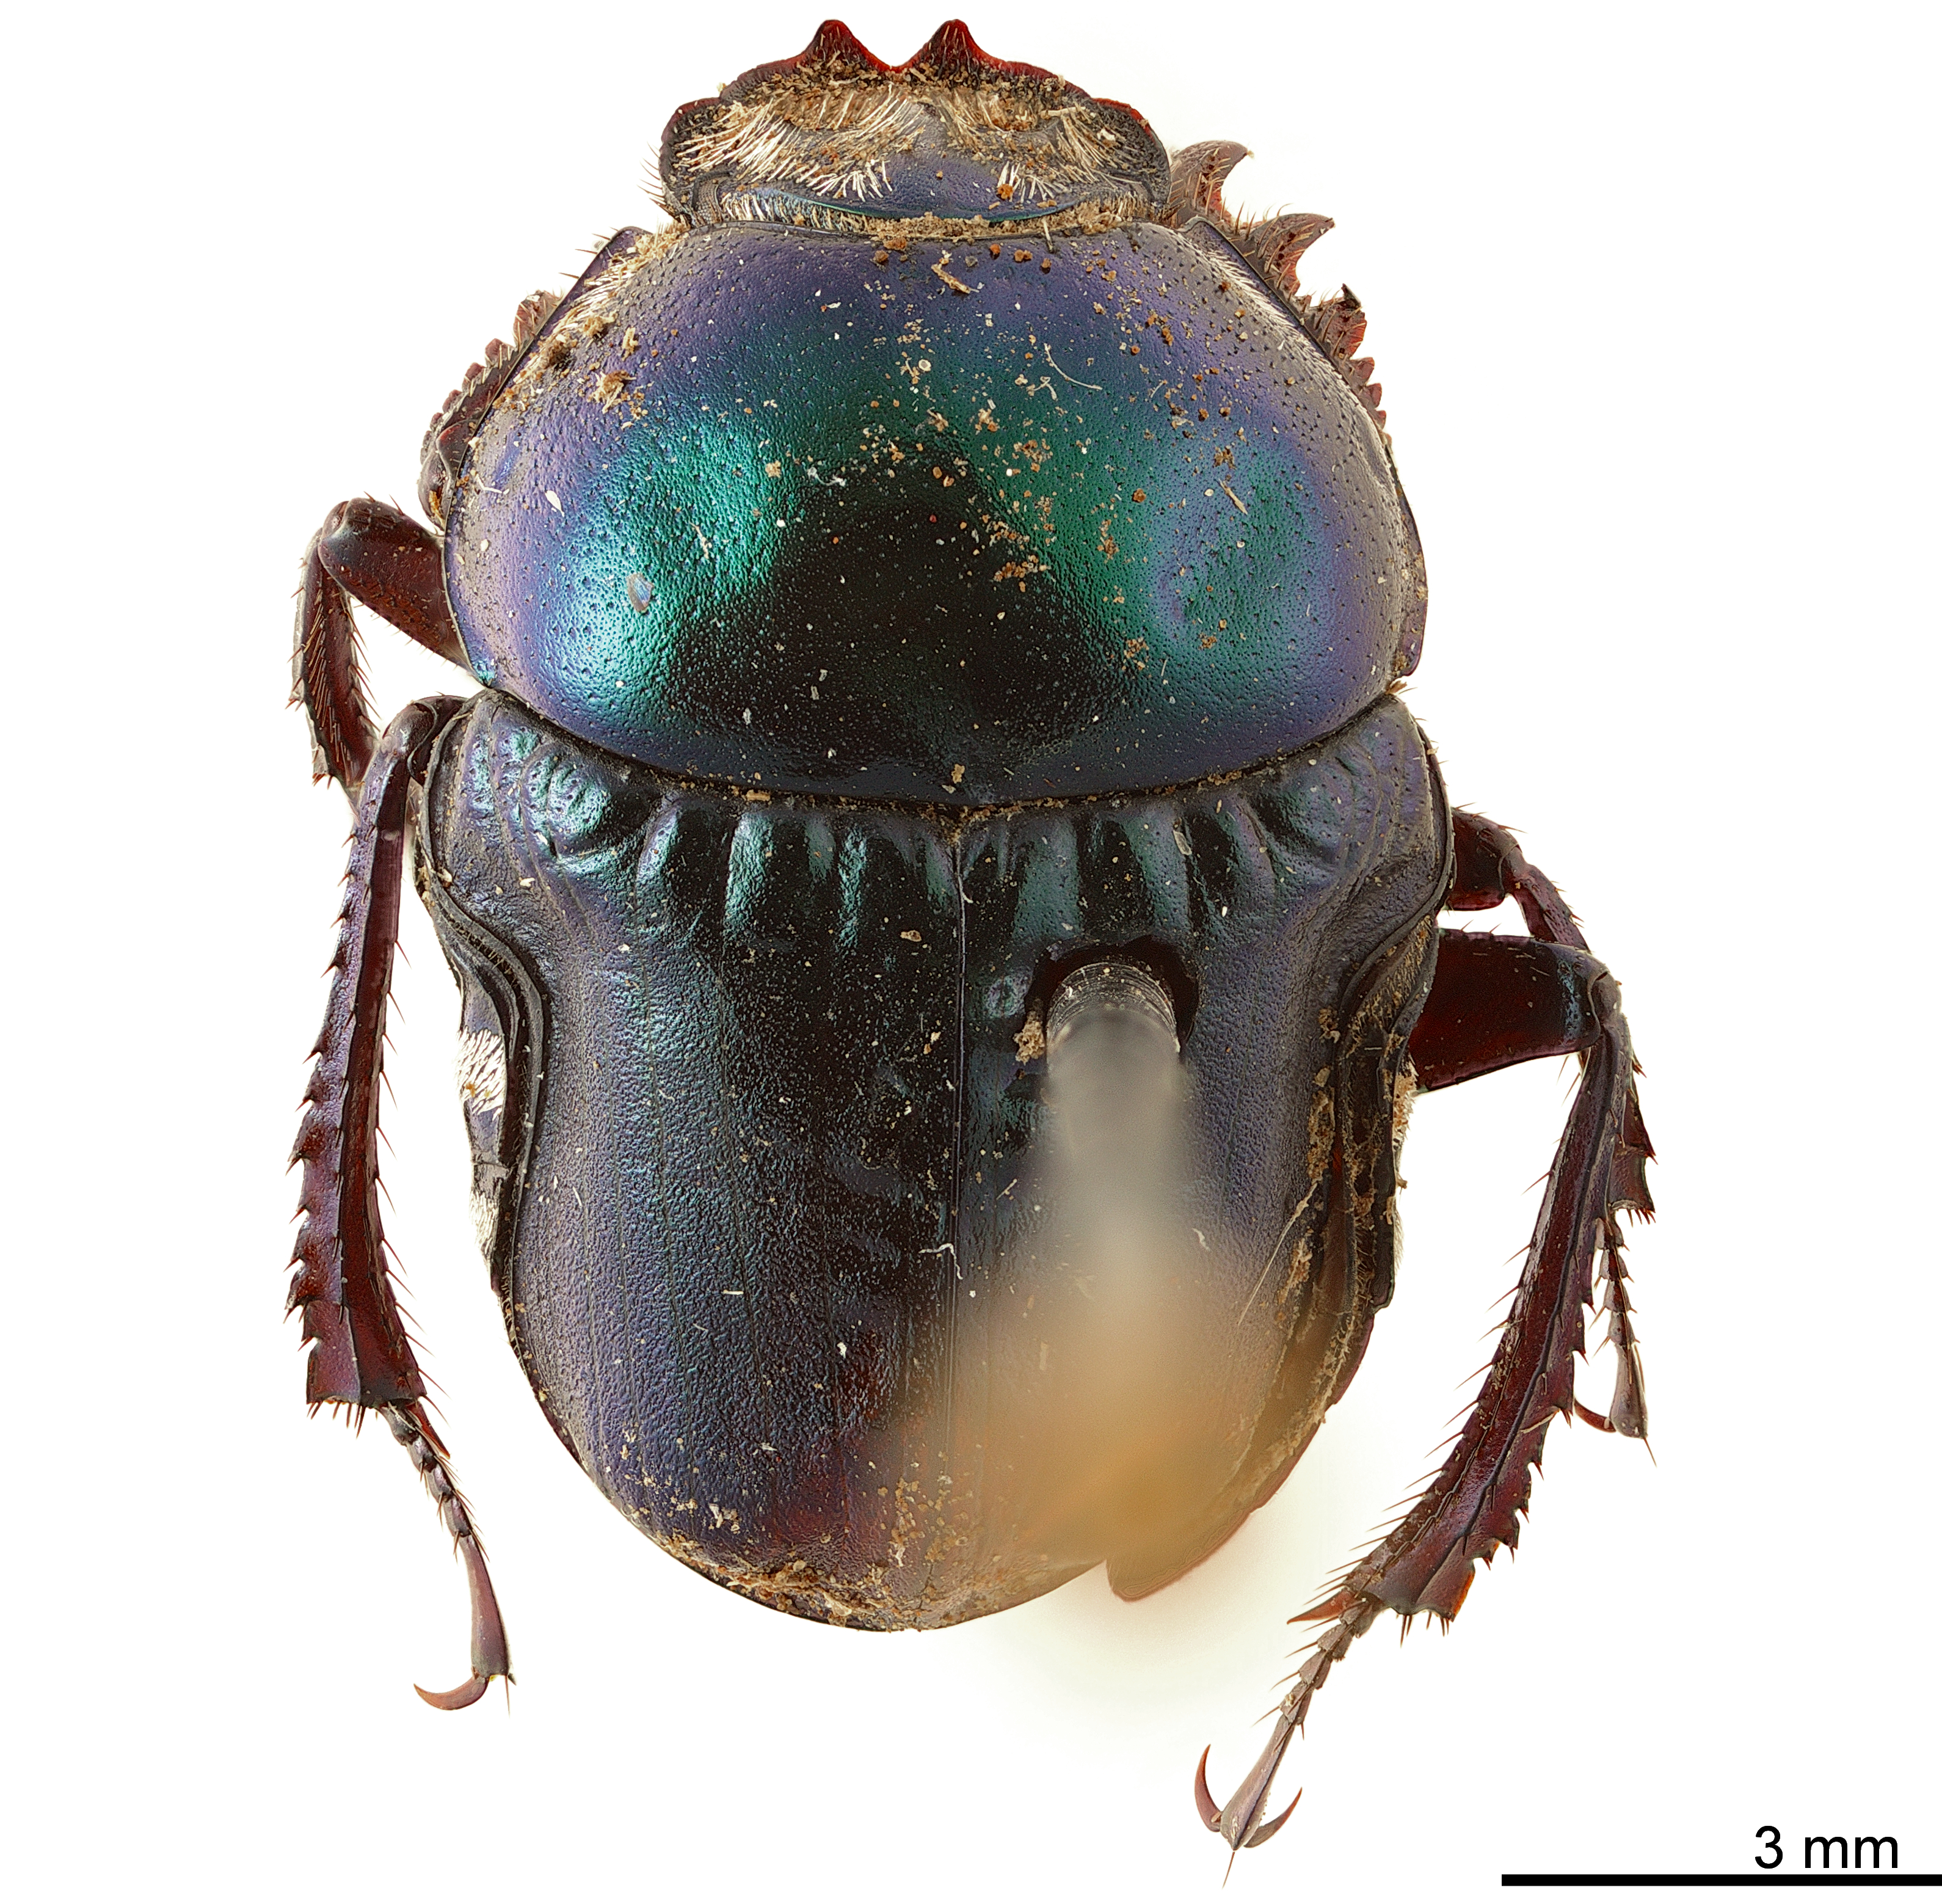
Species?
Gymnopleurus sericeifrons
